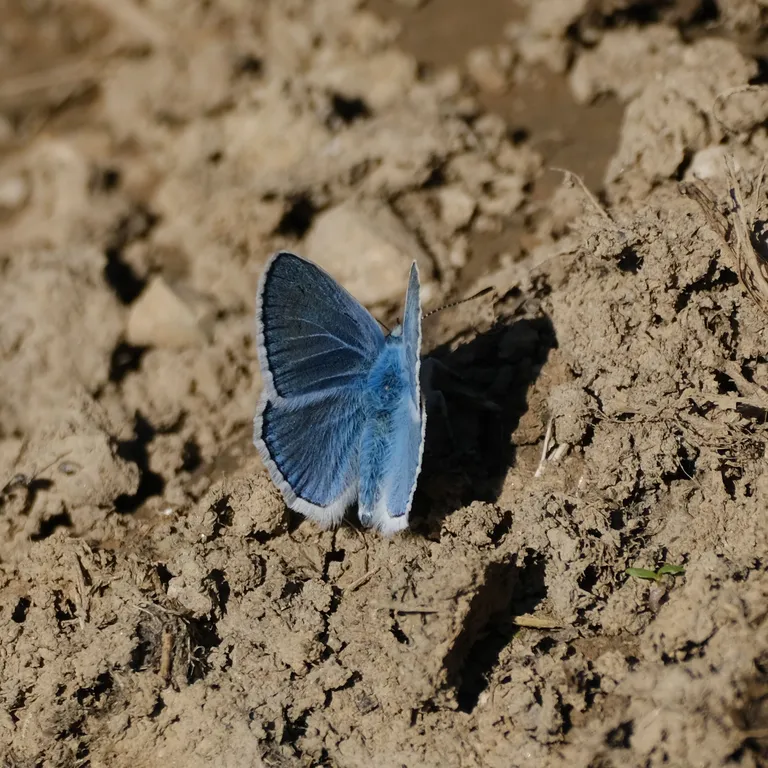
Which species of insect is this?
Polyommatus dorylas
